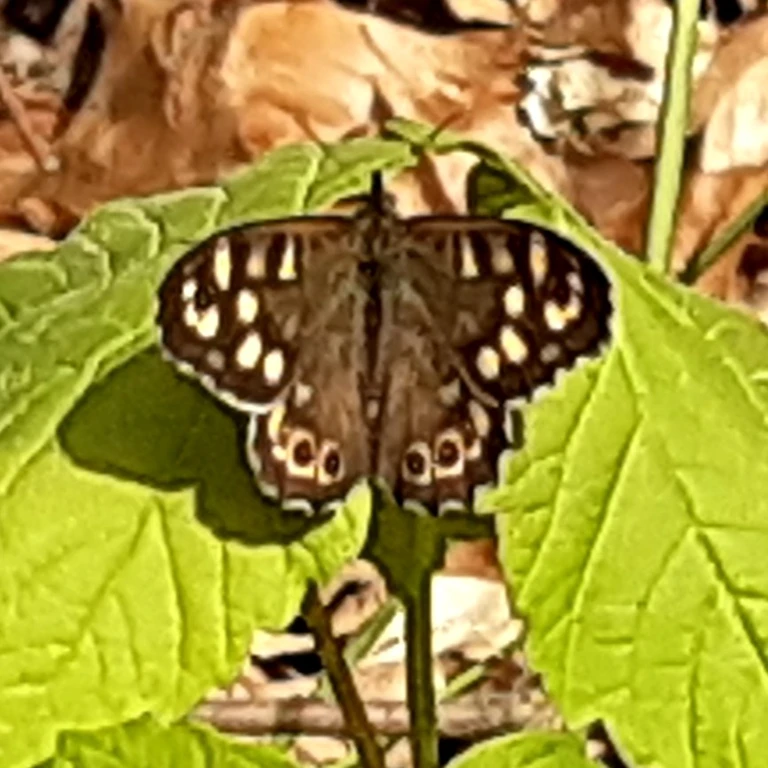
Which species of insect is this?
Pararge aegeria
